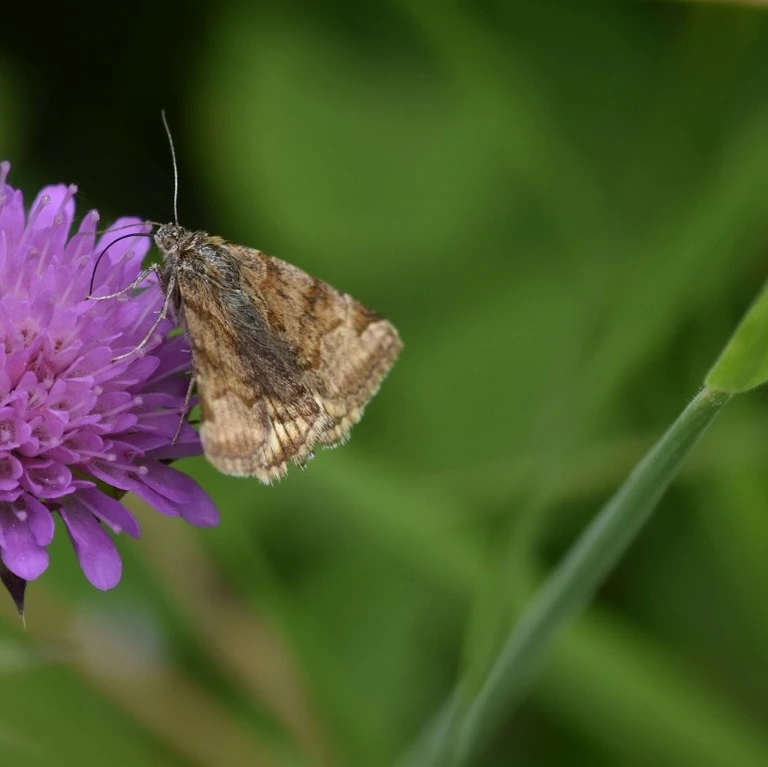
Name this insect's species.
Euclidia glyphica
